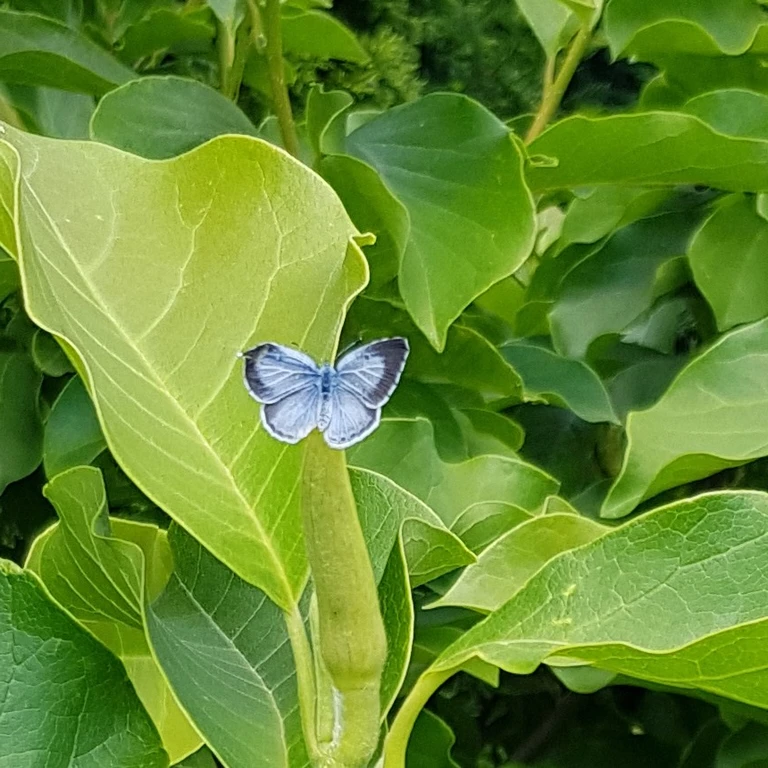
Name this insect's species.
Celastrina argiolus
